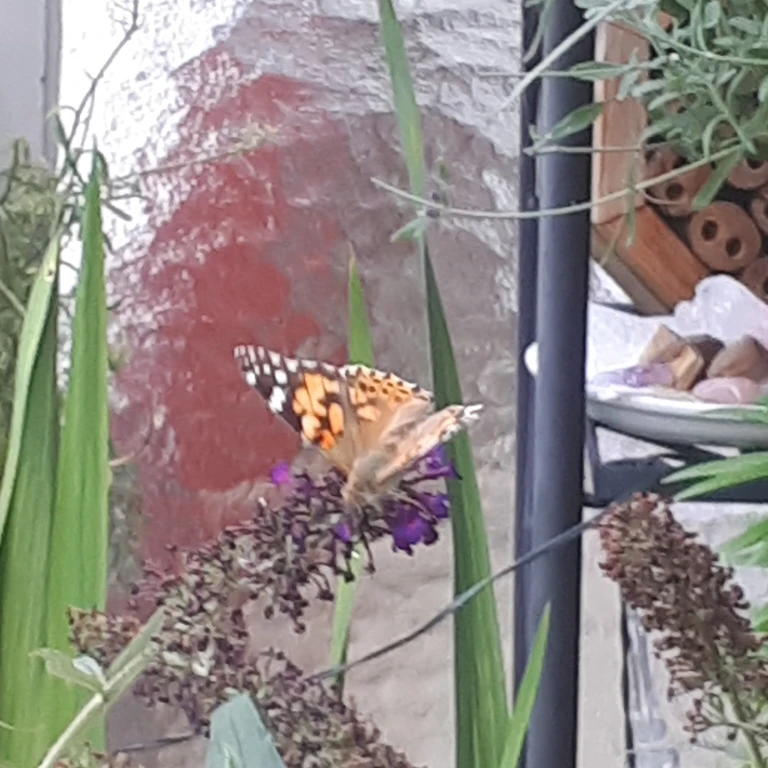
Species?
Vanessa cardui
